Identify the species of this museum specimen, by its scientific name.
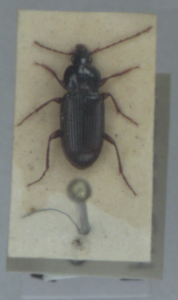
Pedius longicollis
